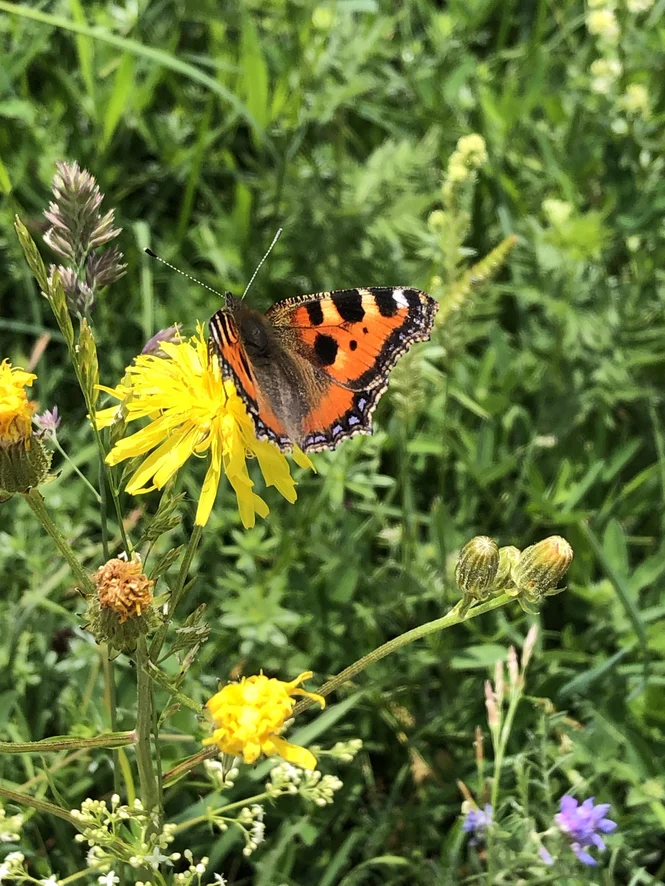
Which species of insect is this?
Aglais urticae
